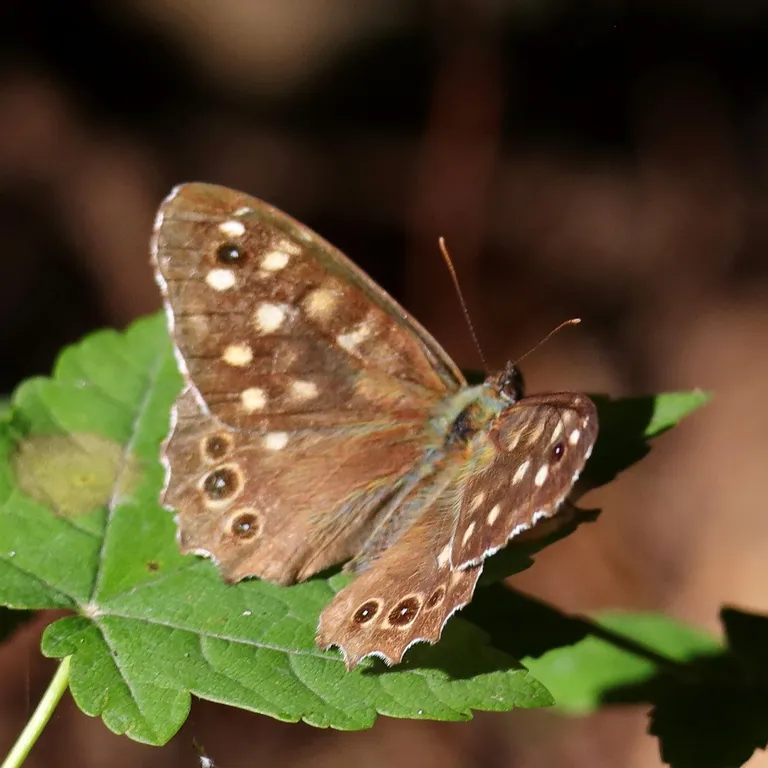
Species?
Pararge aegeria
